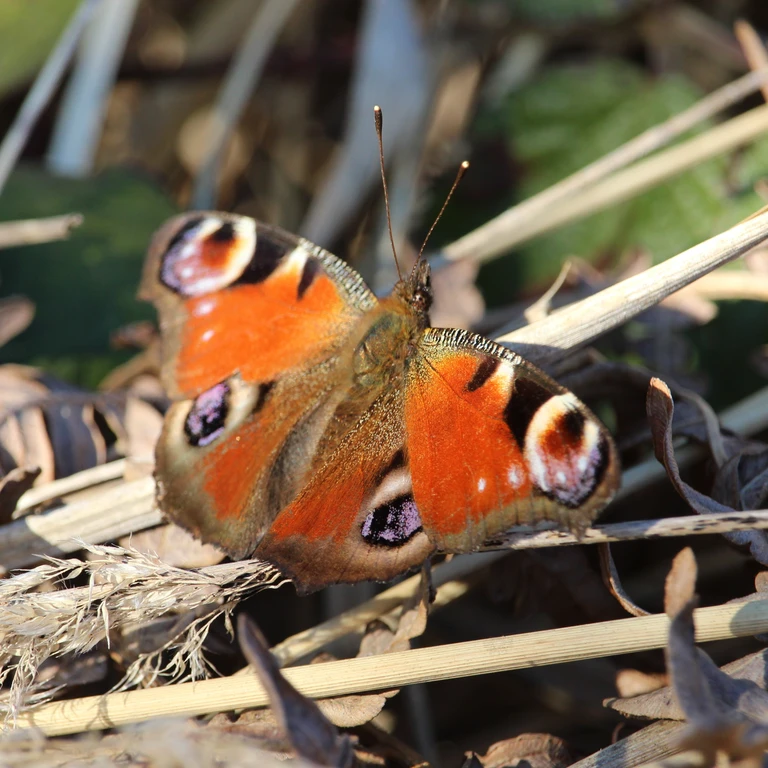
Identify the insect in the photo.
Aglais io
